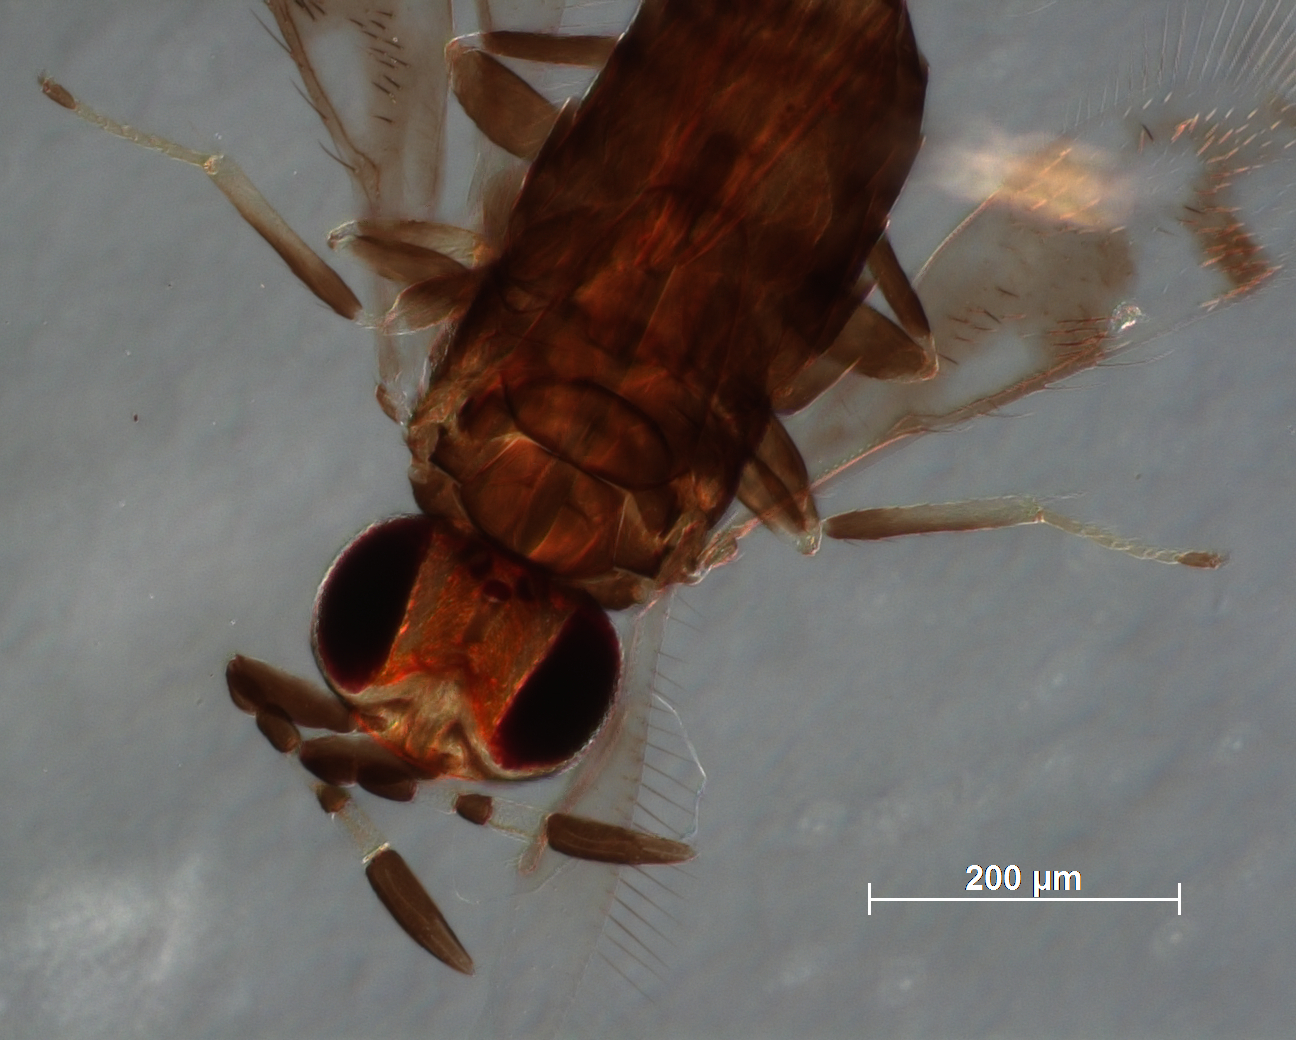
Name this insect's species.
Azotus chionaspidis
